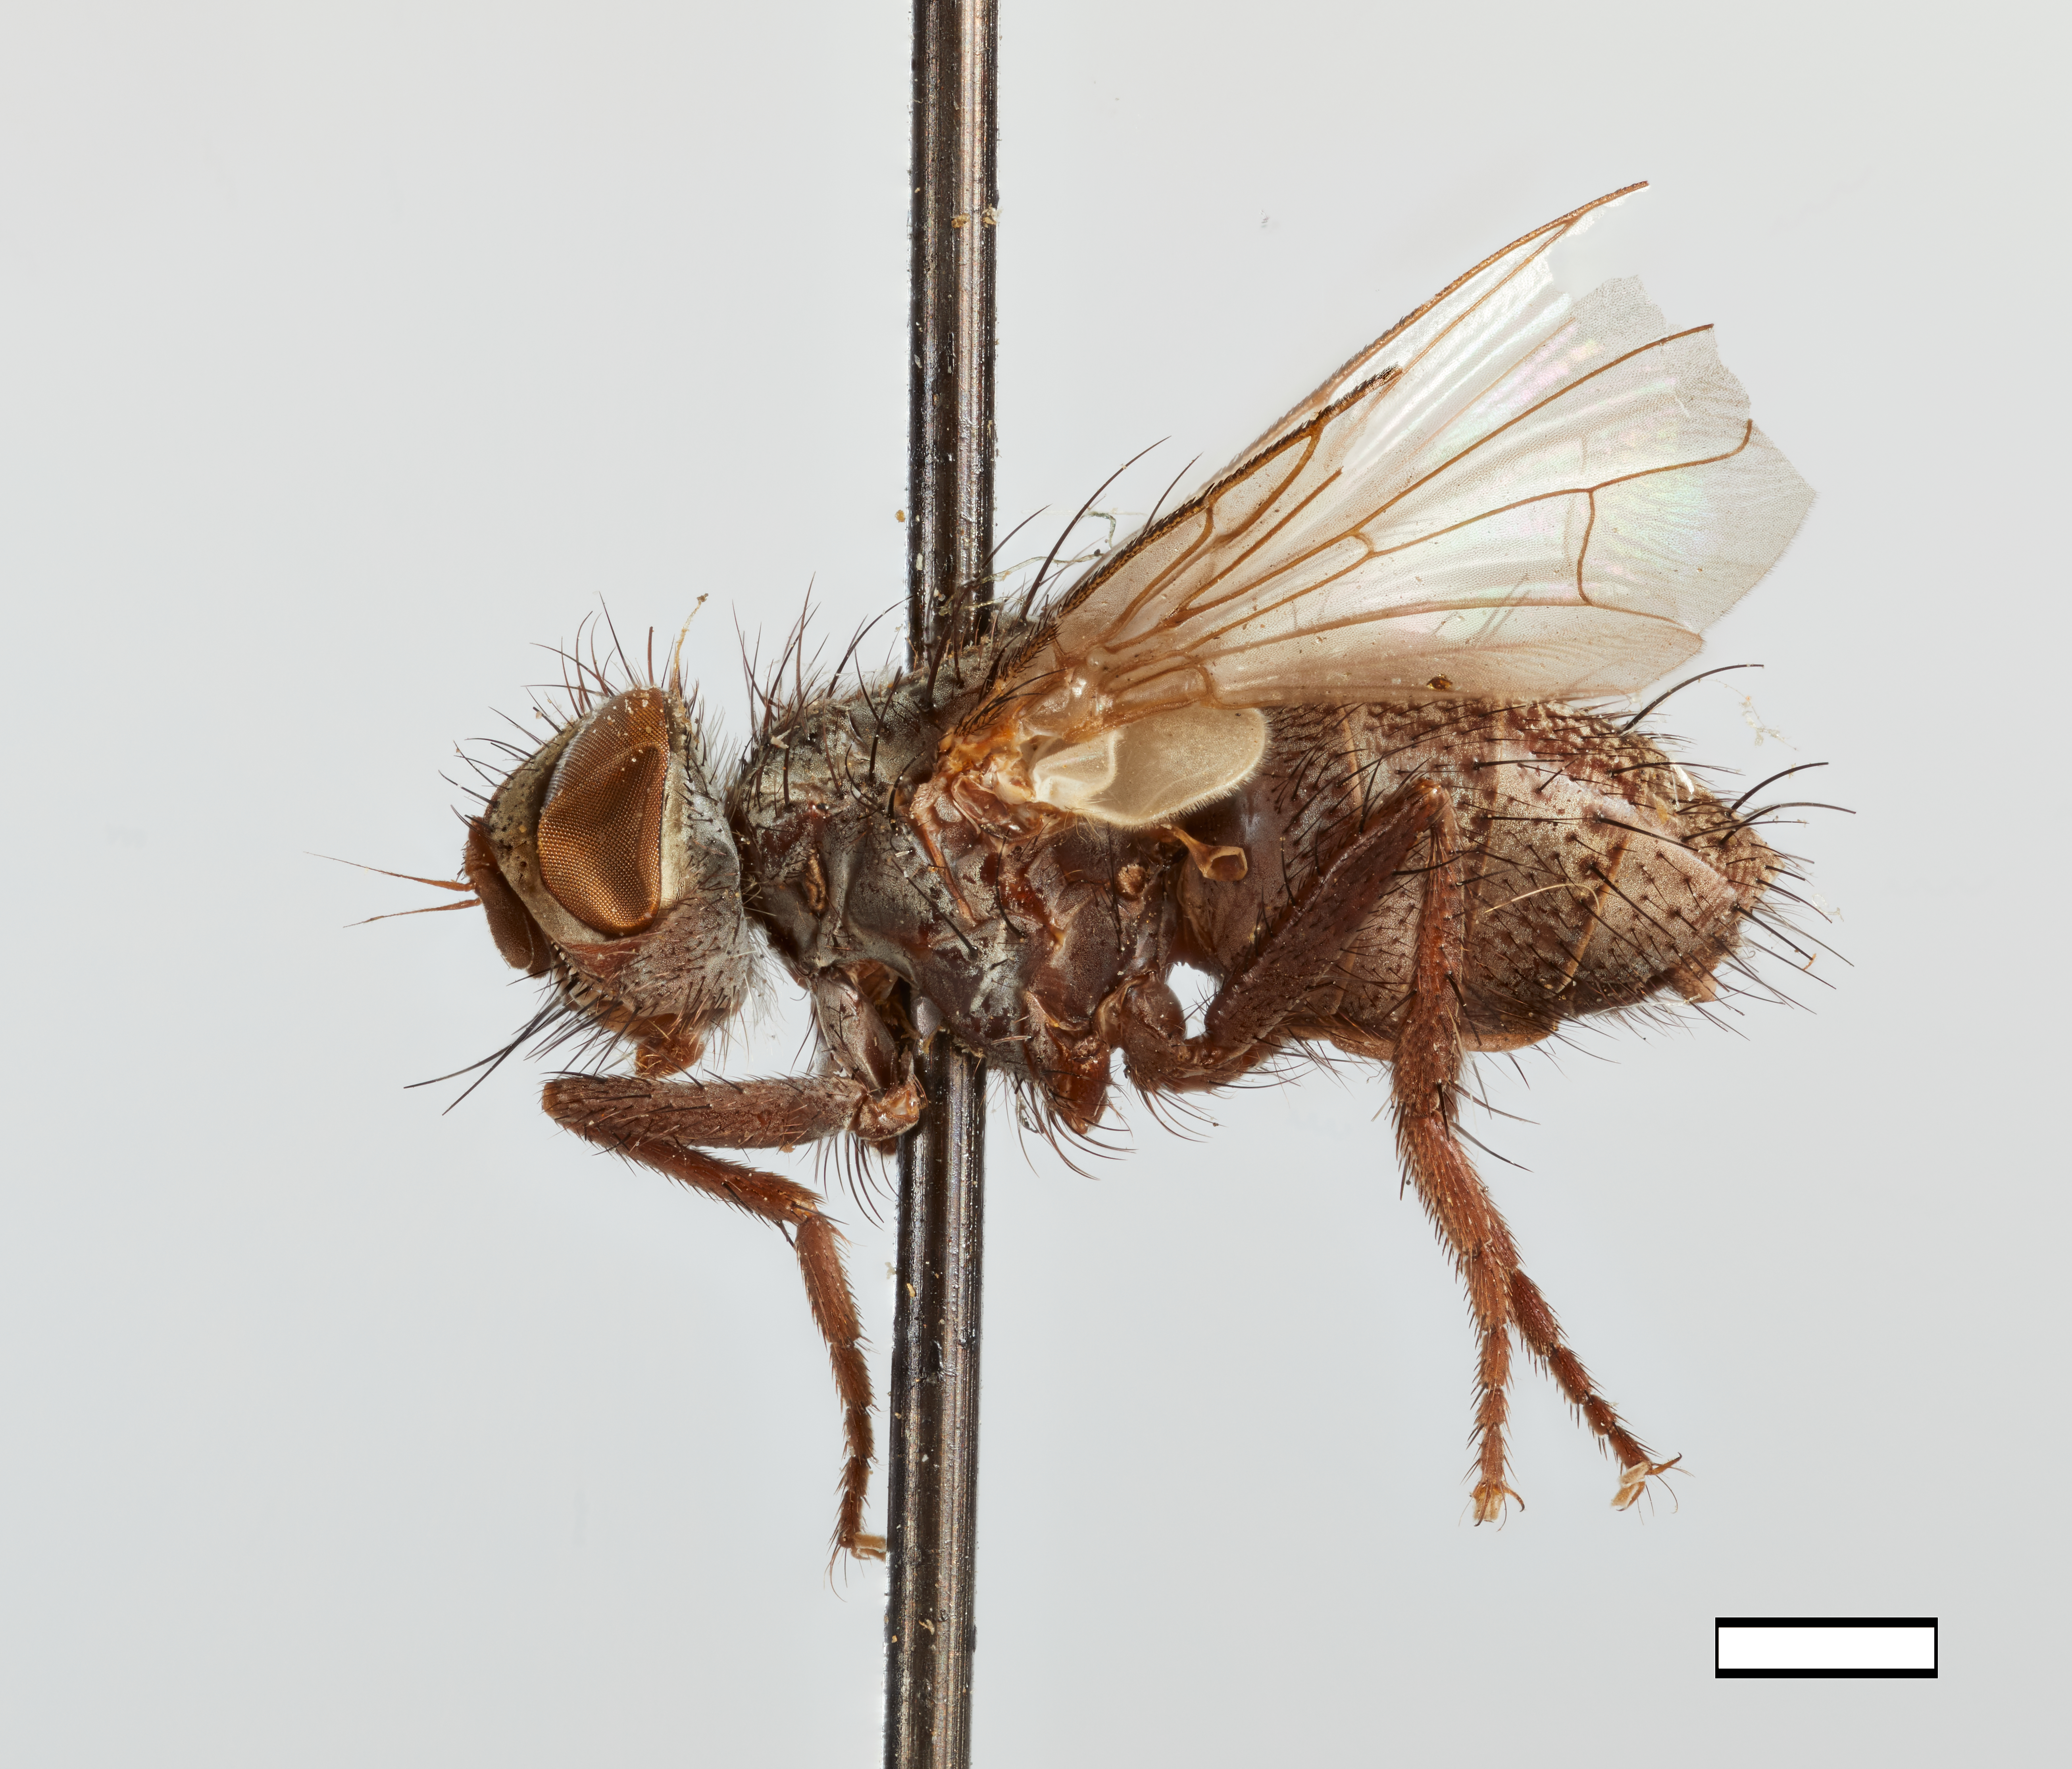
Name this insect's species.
Eubiomyia calosomae
